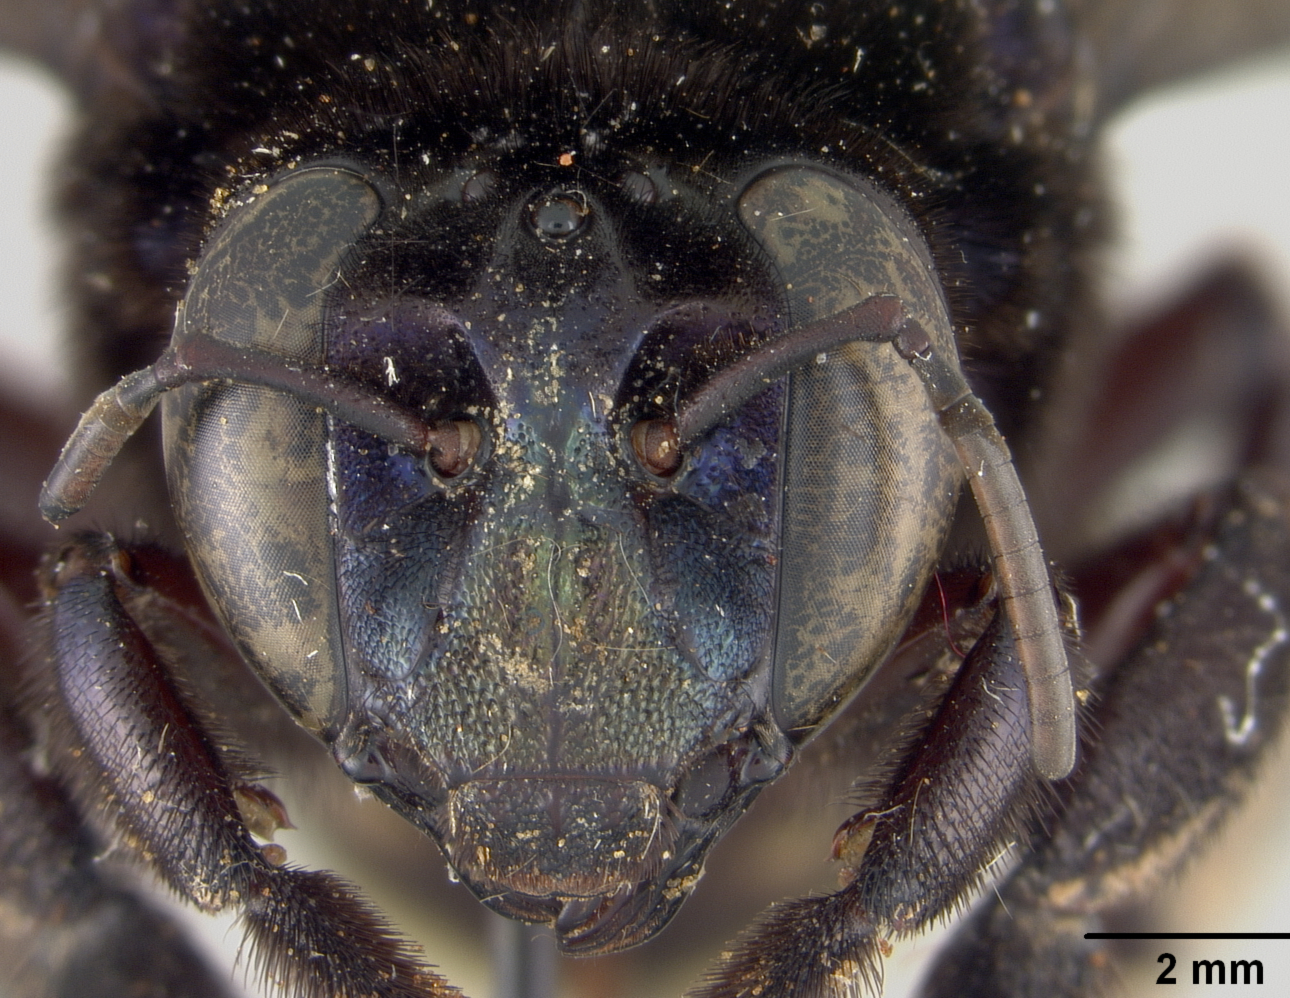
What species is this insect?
Eulaema bruesi
